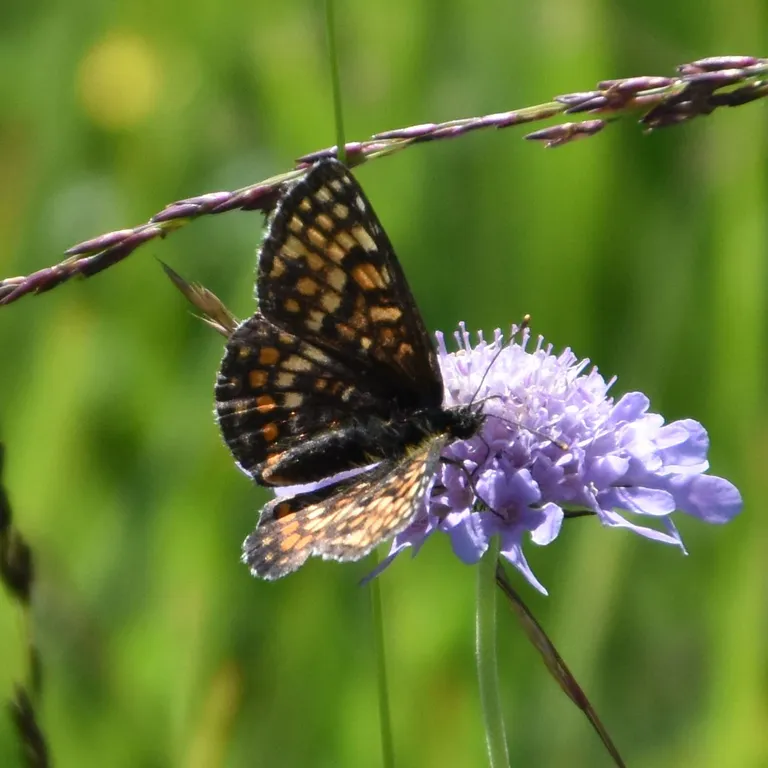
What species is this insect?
Melitaea diamina
